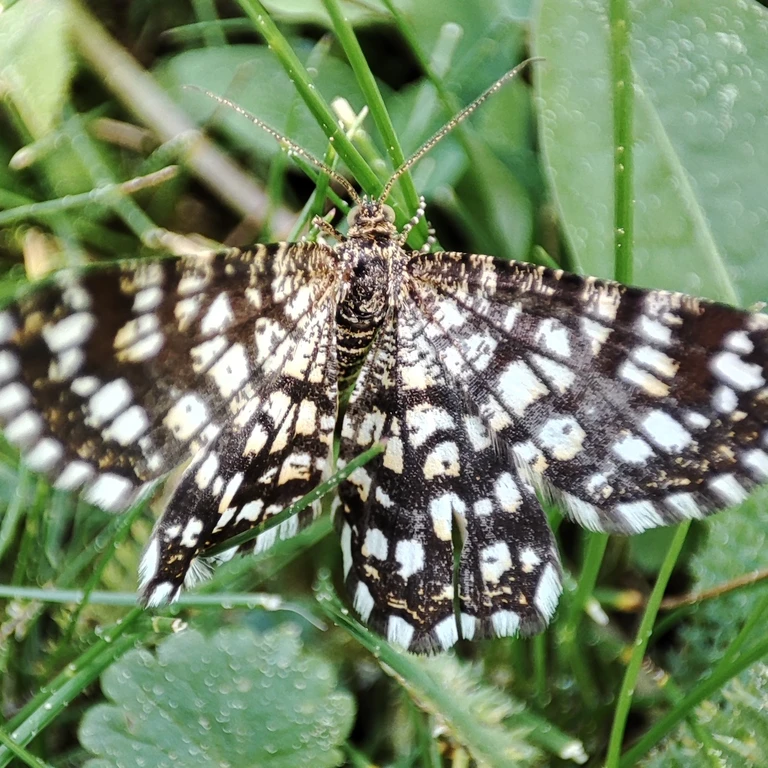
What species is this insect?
Chiasmia clathrata
